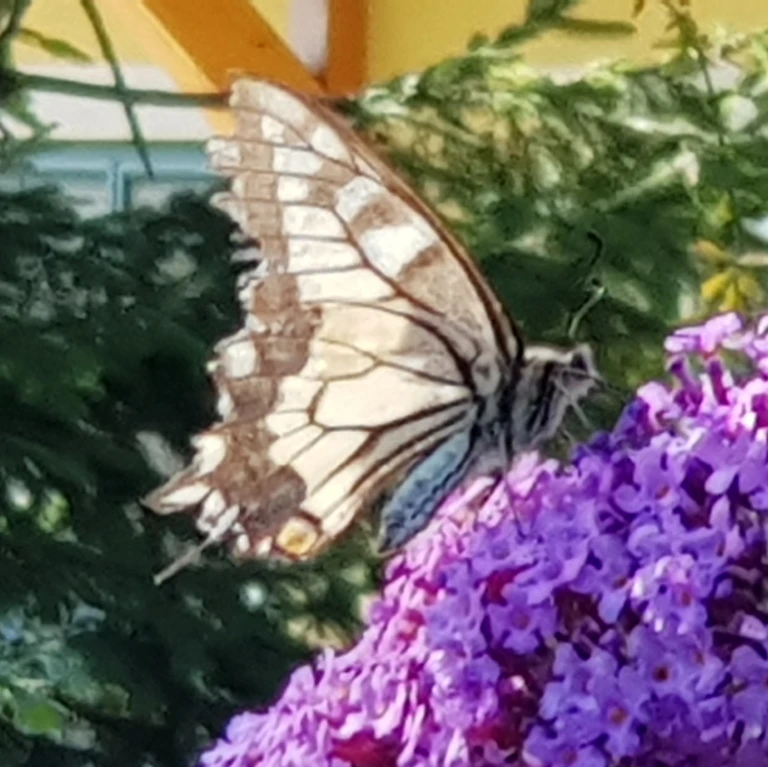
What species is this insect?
Papilio machaon
